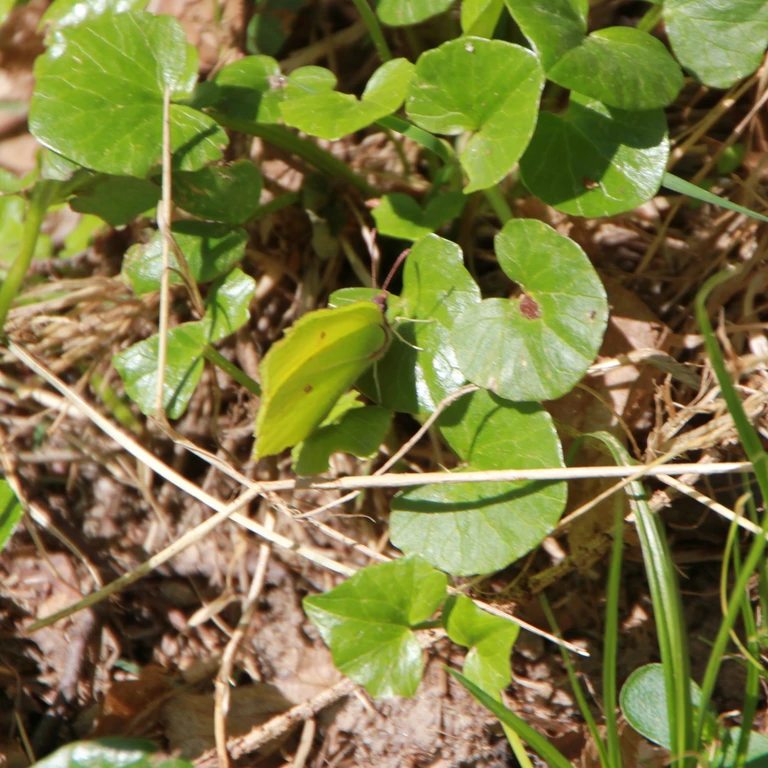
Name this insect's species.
Gonepteryx rhamni
